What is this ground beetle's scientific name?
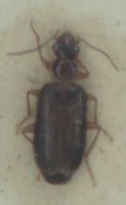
Dromius meridionalis
